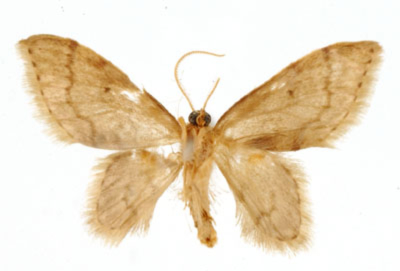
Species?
Ptychopoda jugaria
